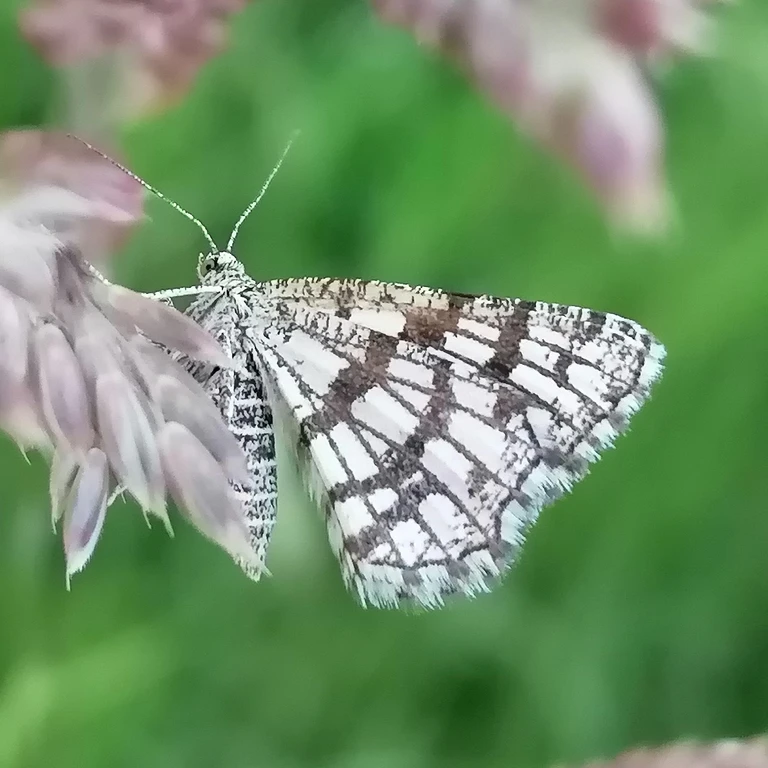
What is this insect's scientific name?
Chiasmia clathrata
